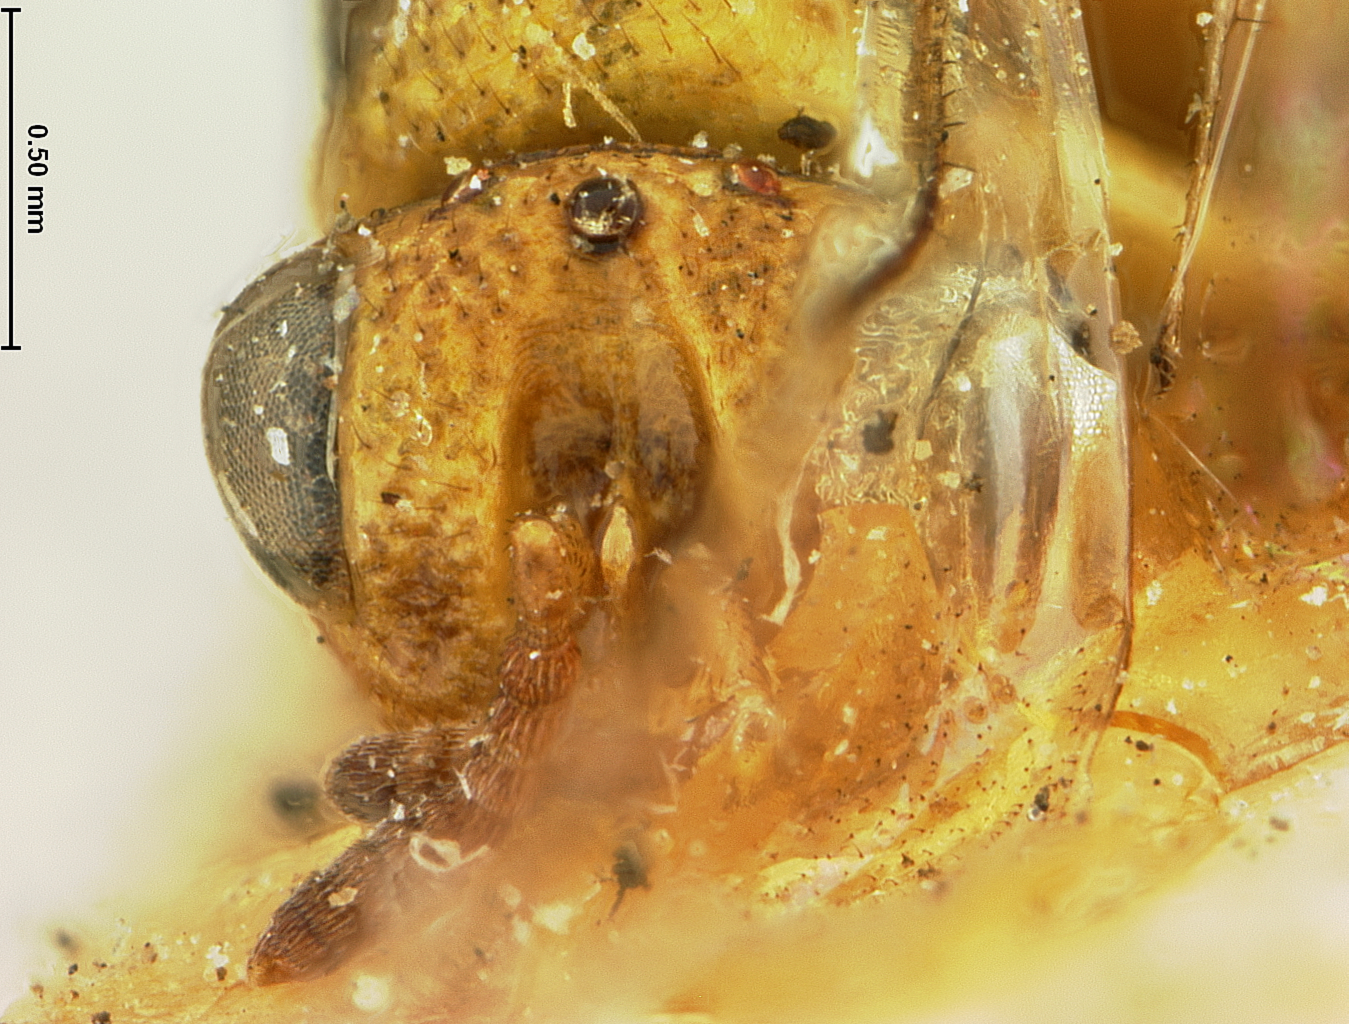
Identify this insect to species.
Decatomothorax gallicola
